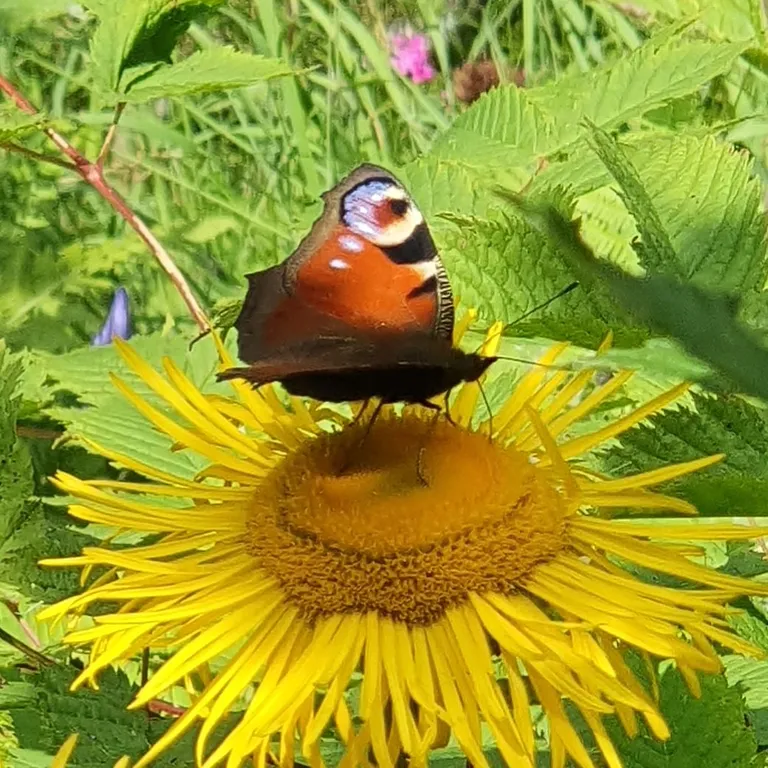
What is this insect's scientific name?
Aglais io
